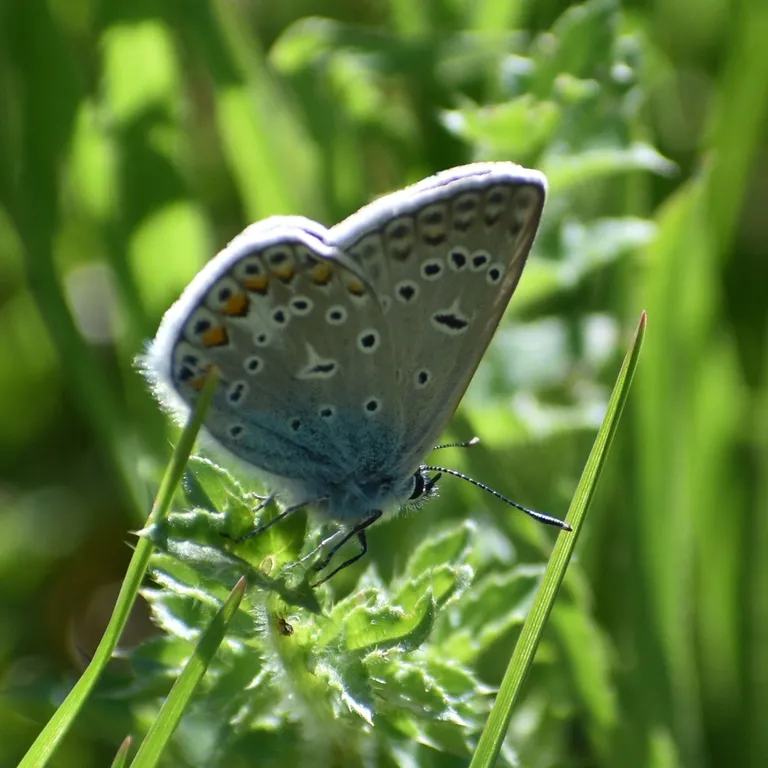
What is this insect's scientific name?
Polyommatus icarus
